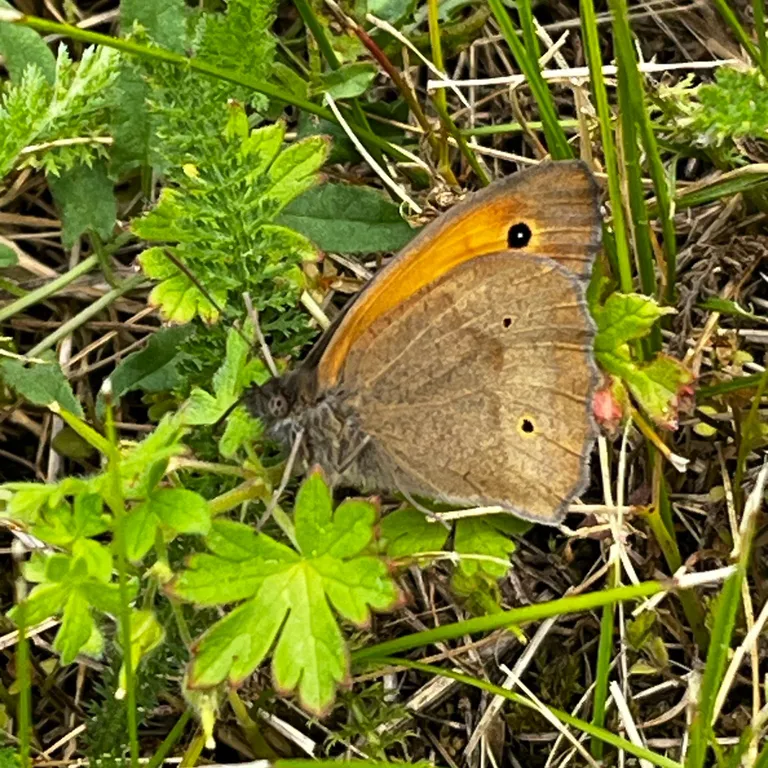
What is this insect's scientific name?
Maniola jurtina
